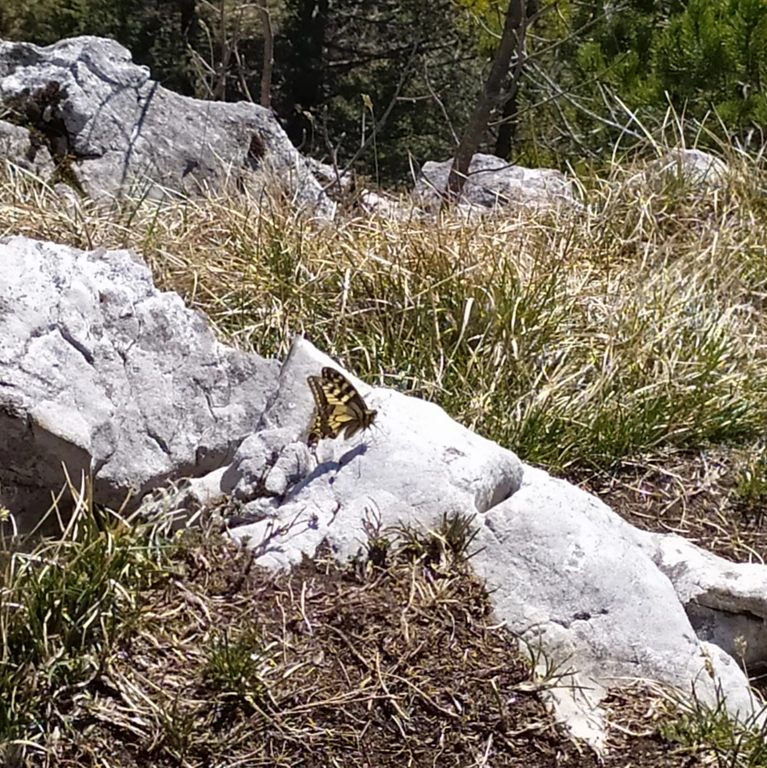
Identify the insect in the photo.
Papilio machaon
